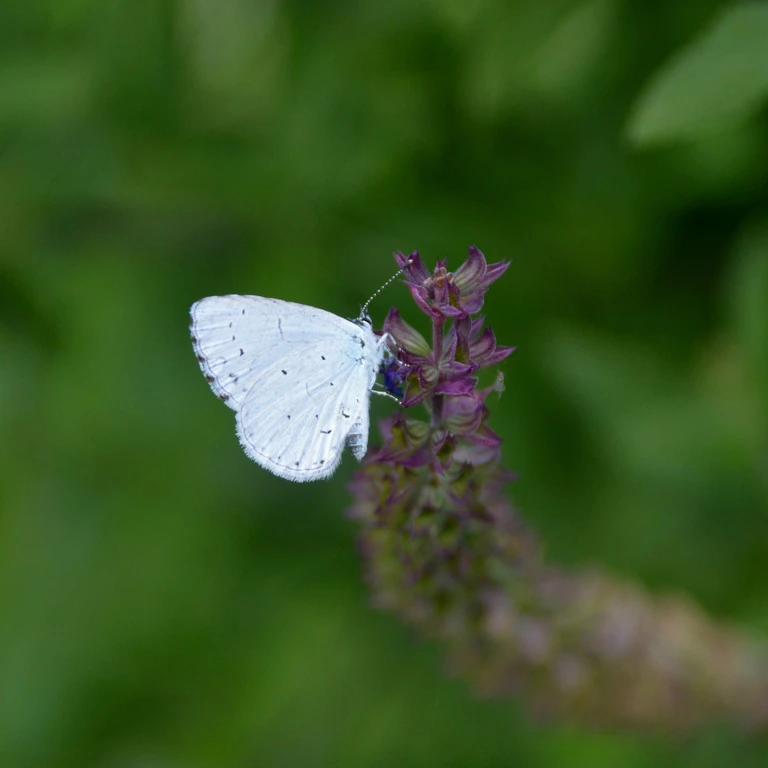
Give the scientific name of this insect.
Celastrina argiolus
